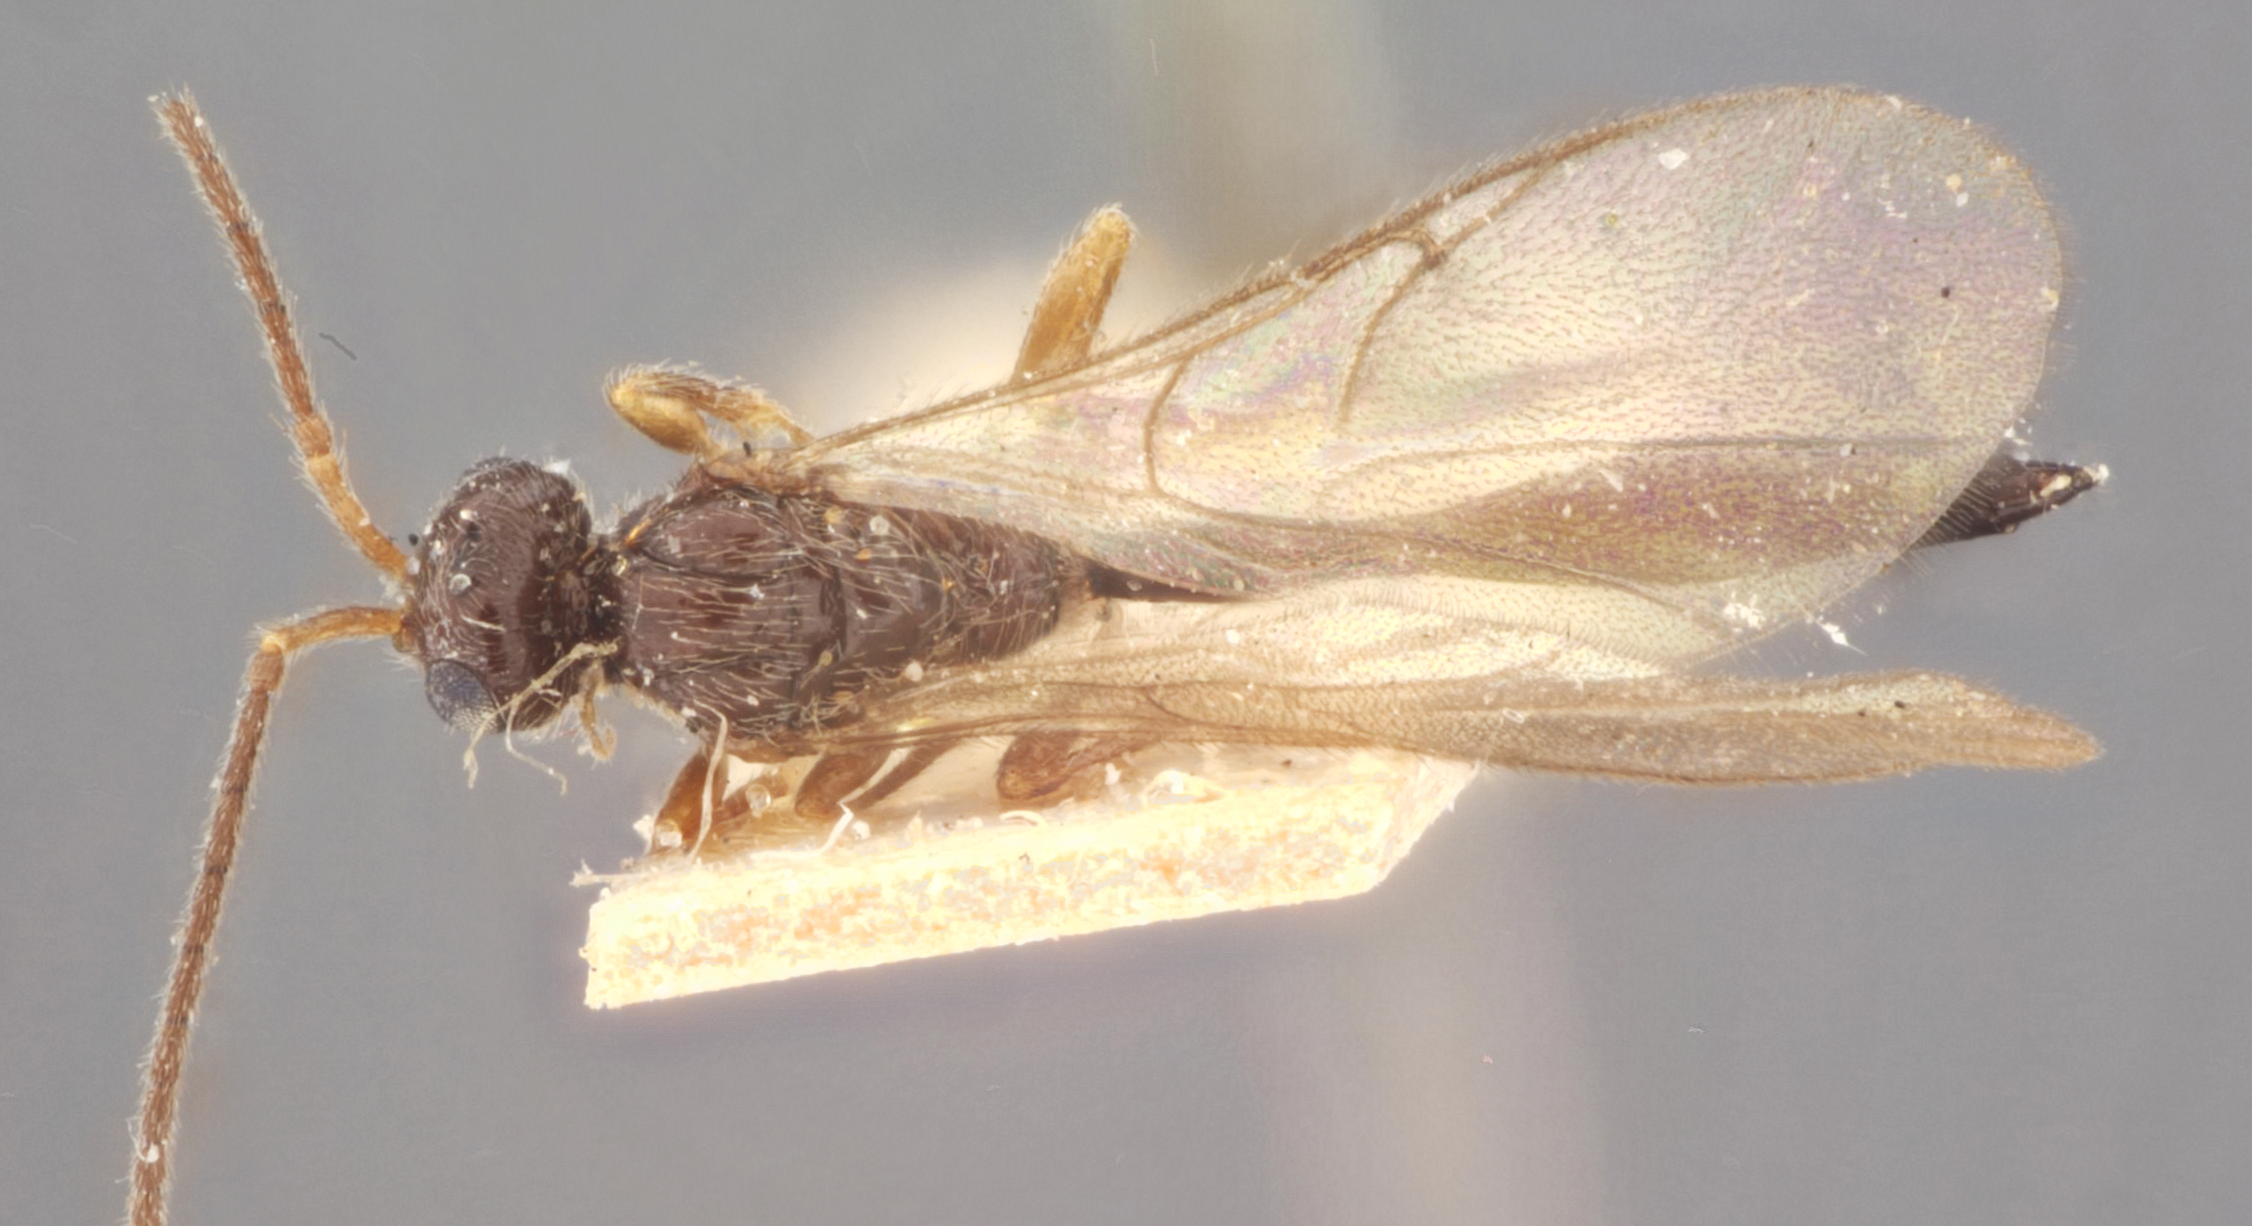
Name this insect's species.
Stylidolon politum
